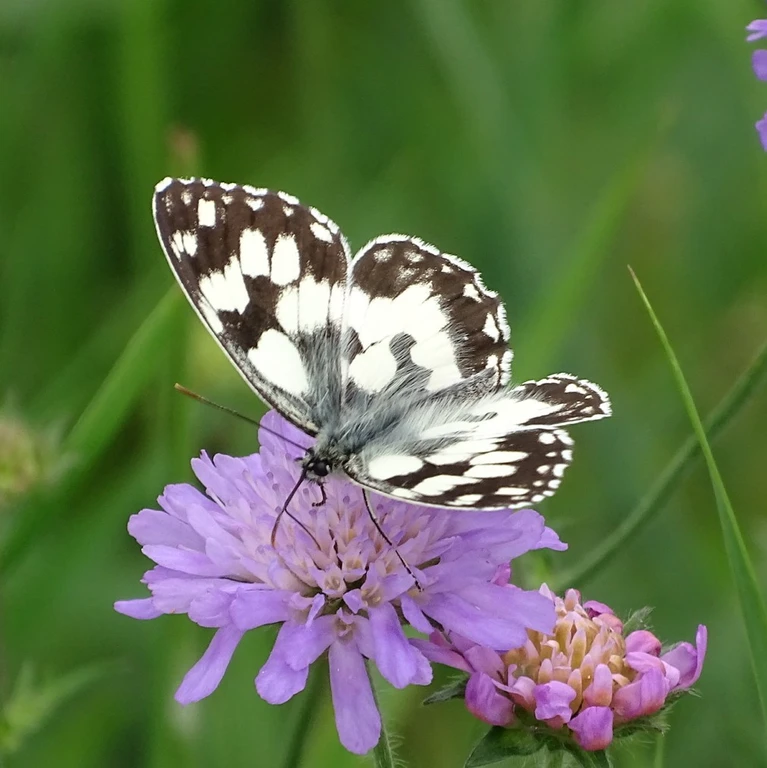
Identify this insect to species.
Melanargia galathea
